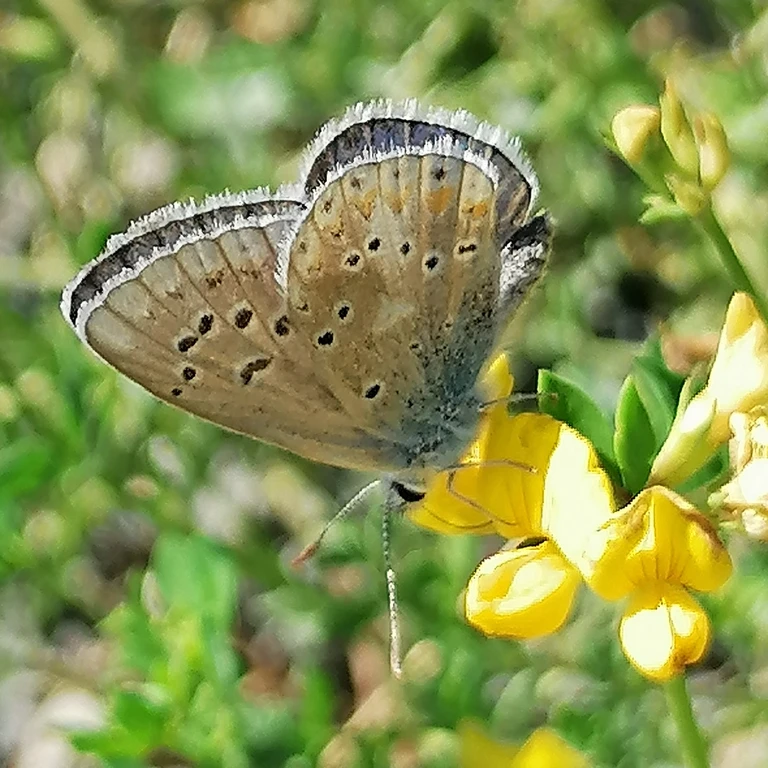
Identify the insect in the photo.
Polyommatus dorylas
